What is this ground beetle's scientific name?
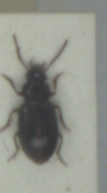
Bradycellus ruficollis
